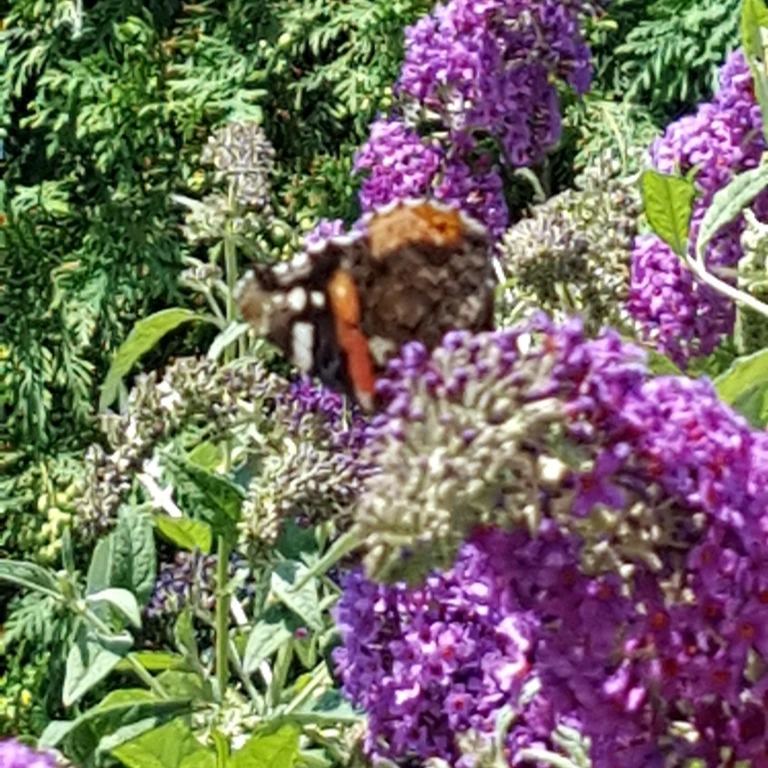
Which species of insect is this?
Vanessa atalanta
